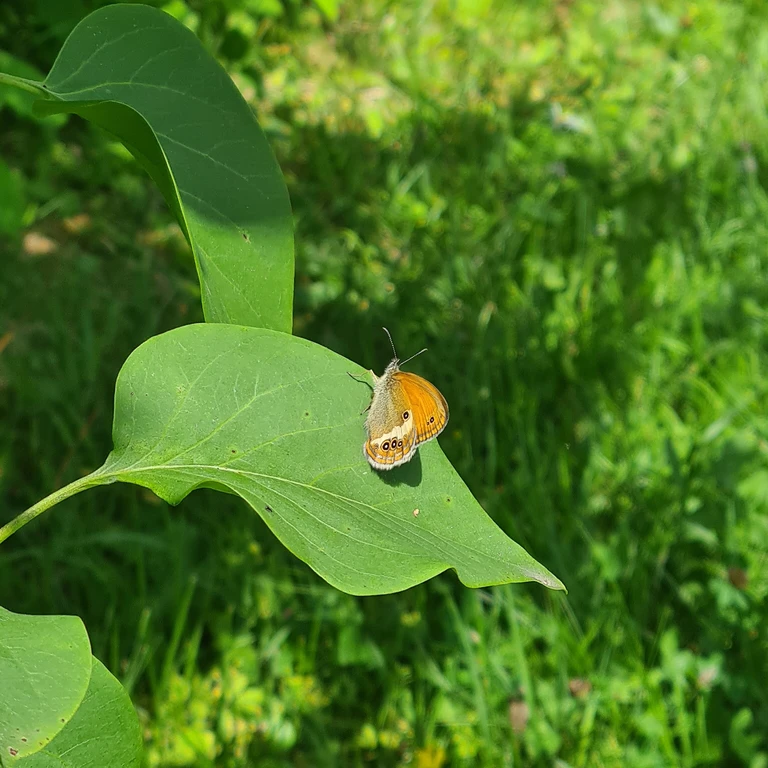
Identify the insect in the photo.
Coenonympha arcania
